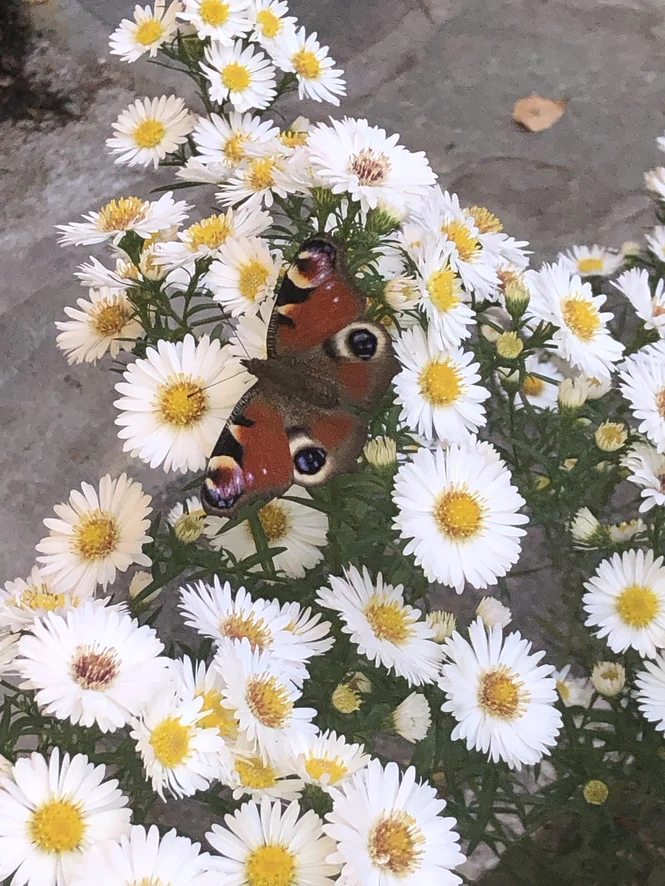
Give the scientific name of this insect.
Aglais io
